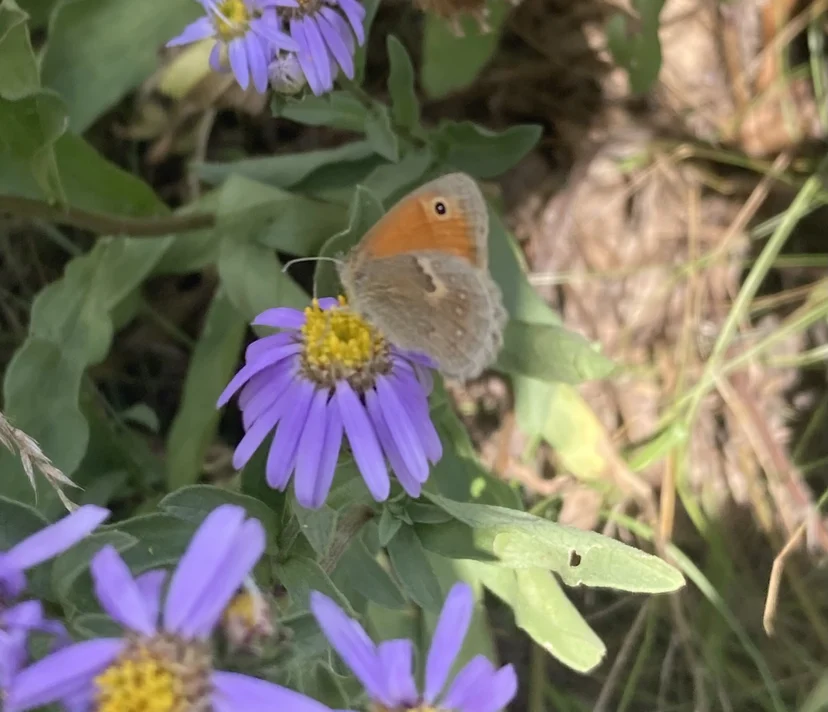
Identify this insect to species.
Coenonympha pamphilus
